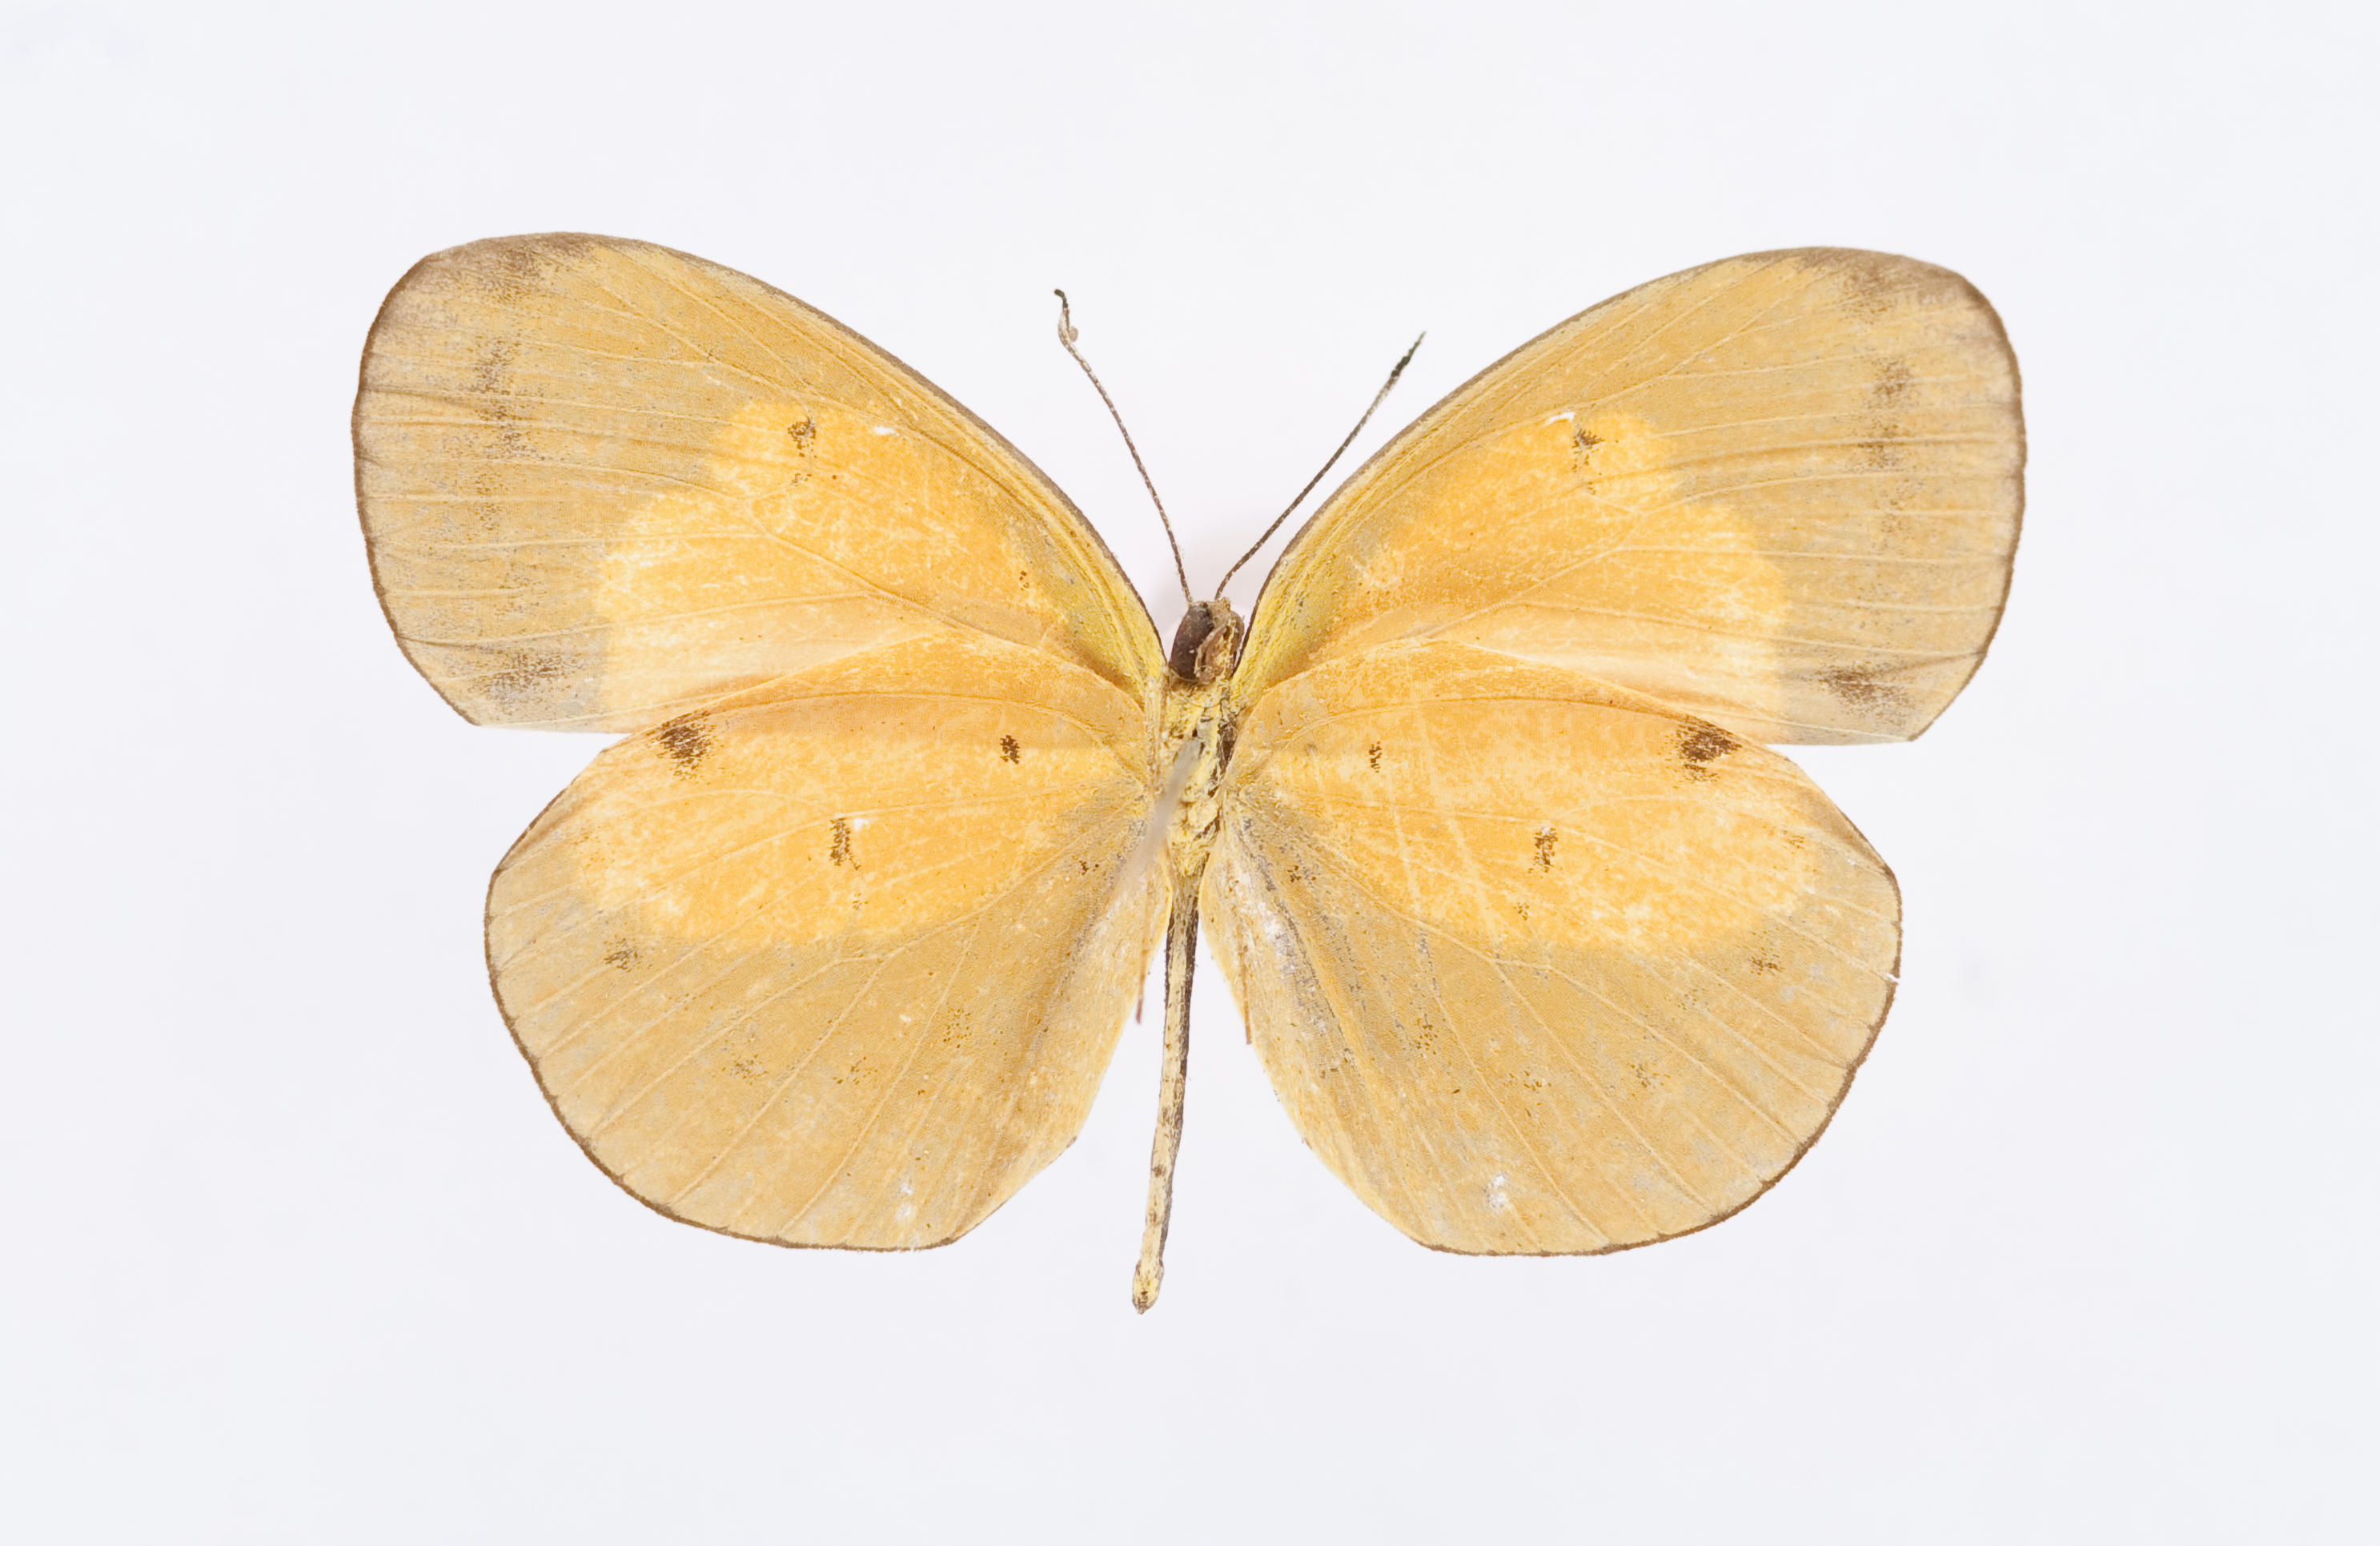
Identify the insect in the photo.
Eurema celebensis
